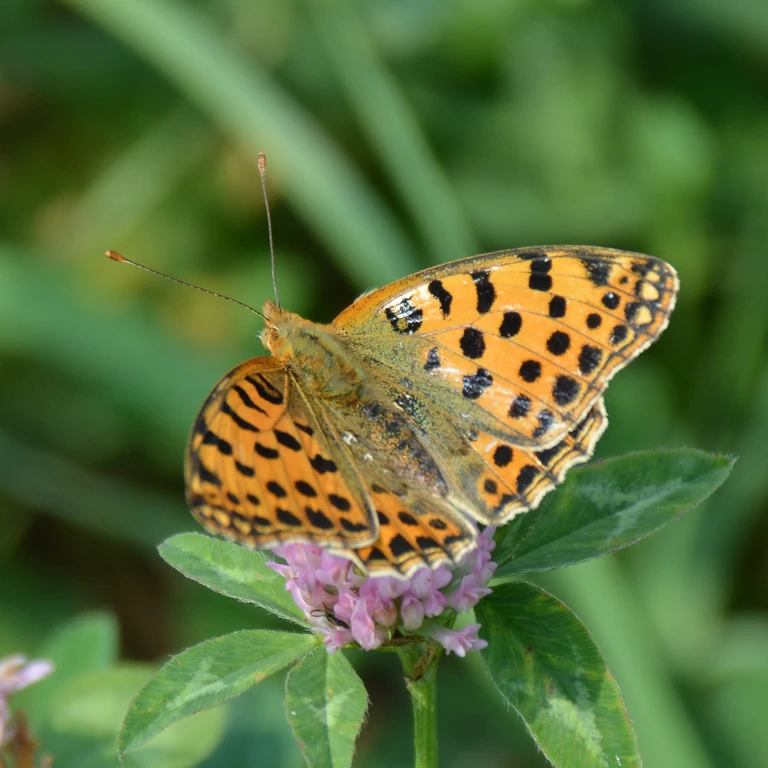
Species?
Issoria lathonia
